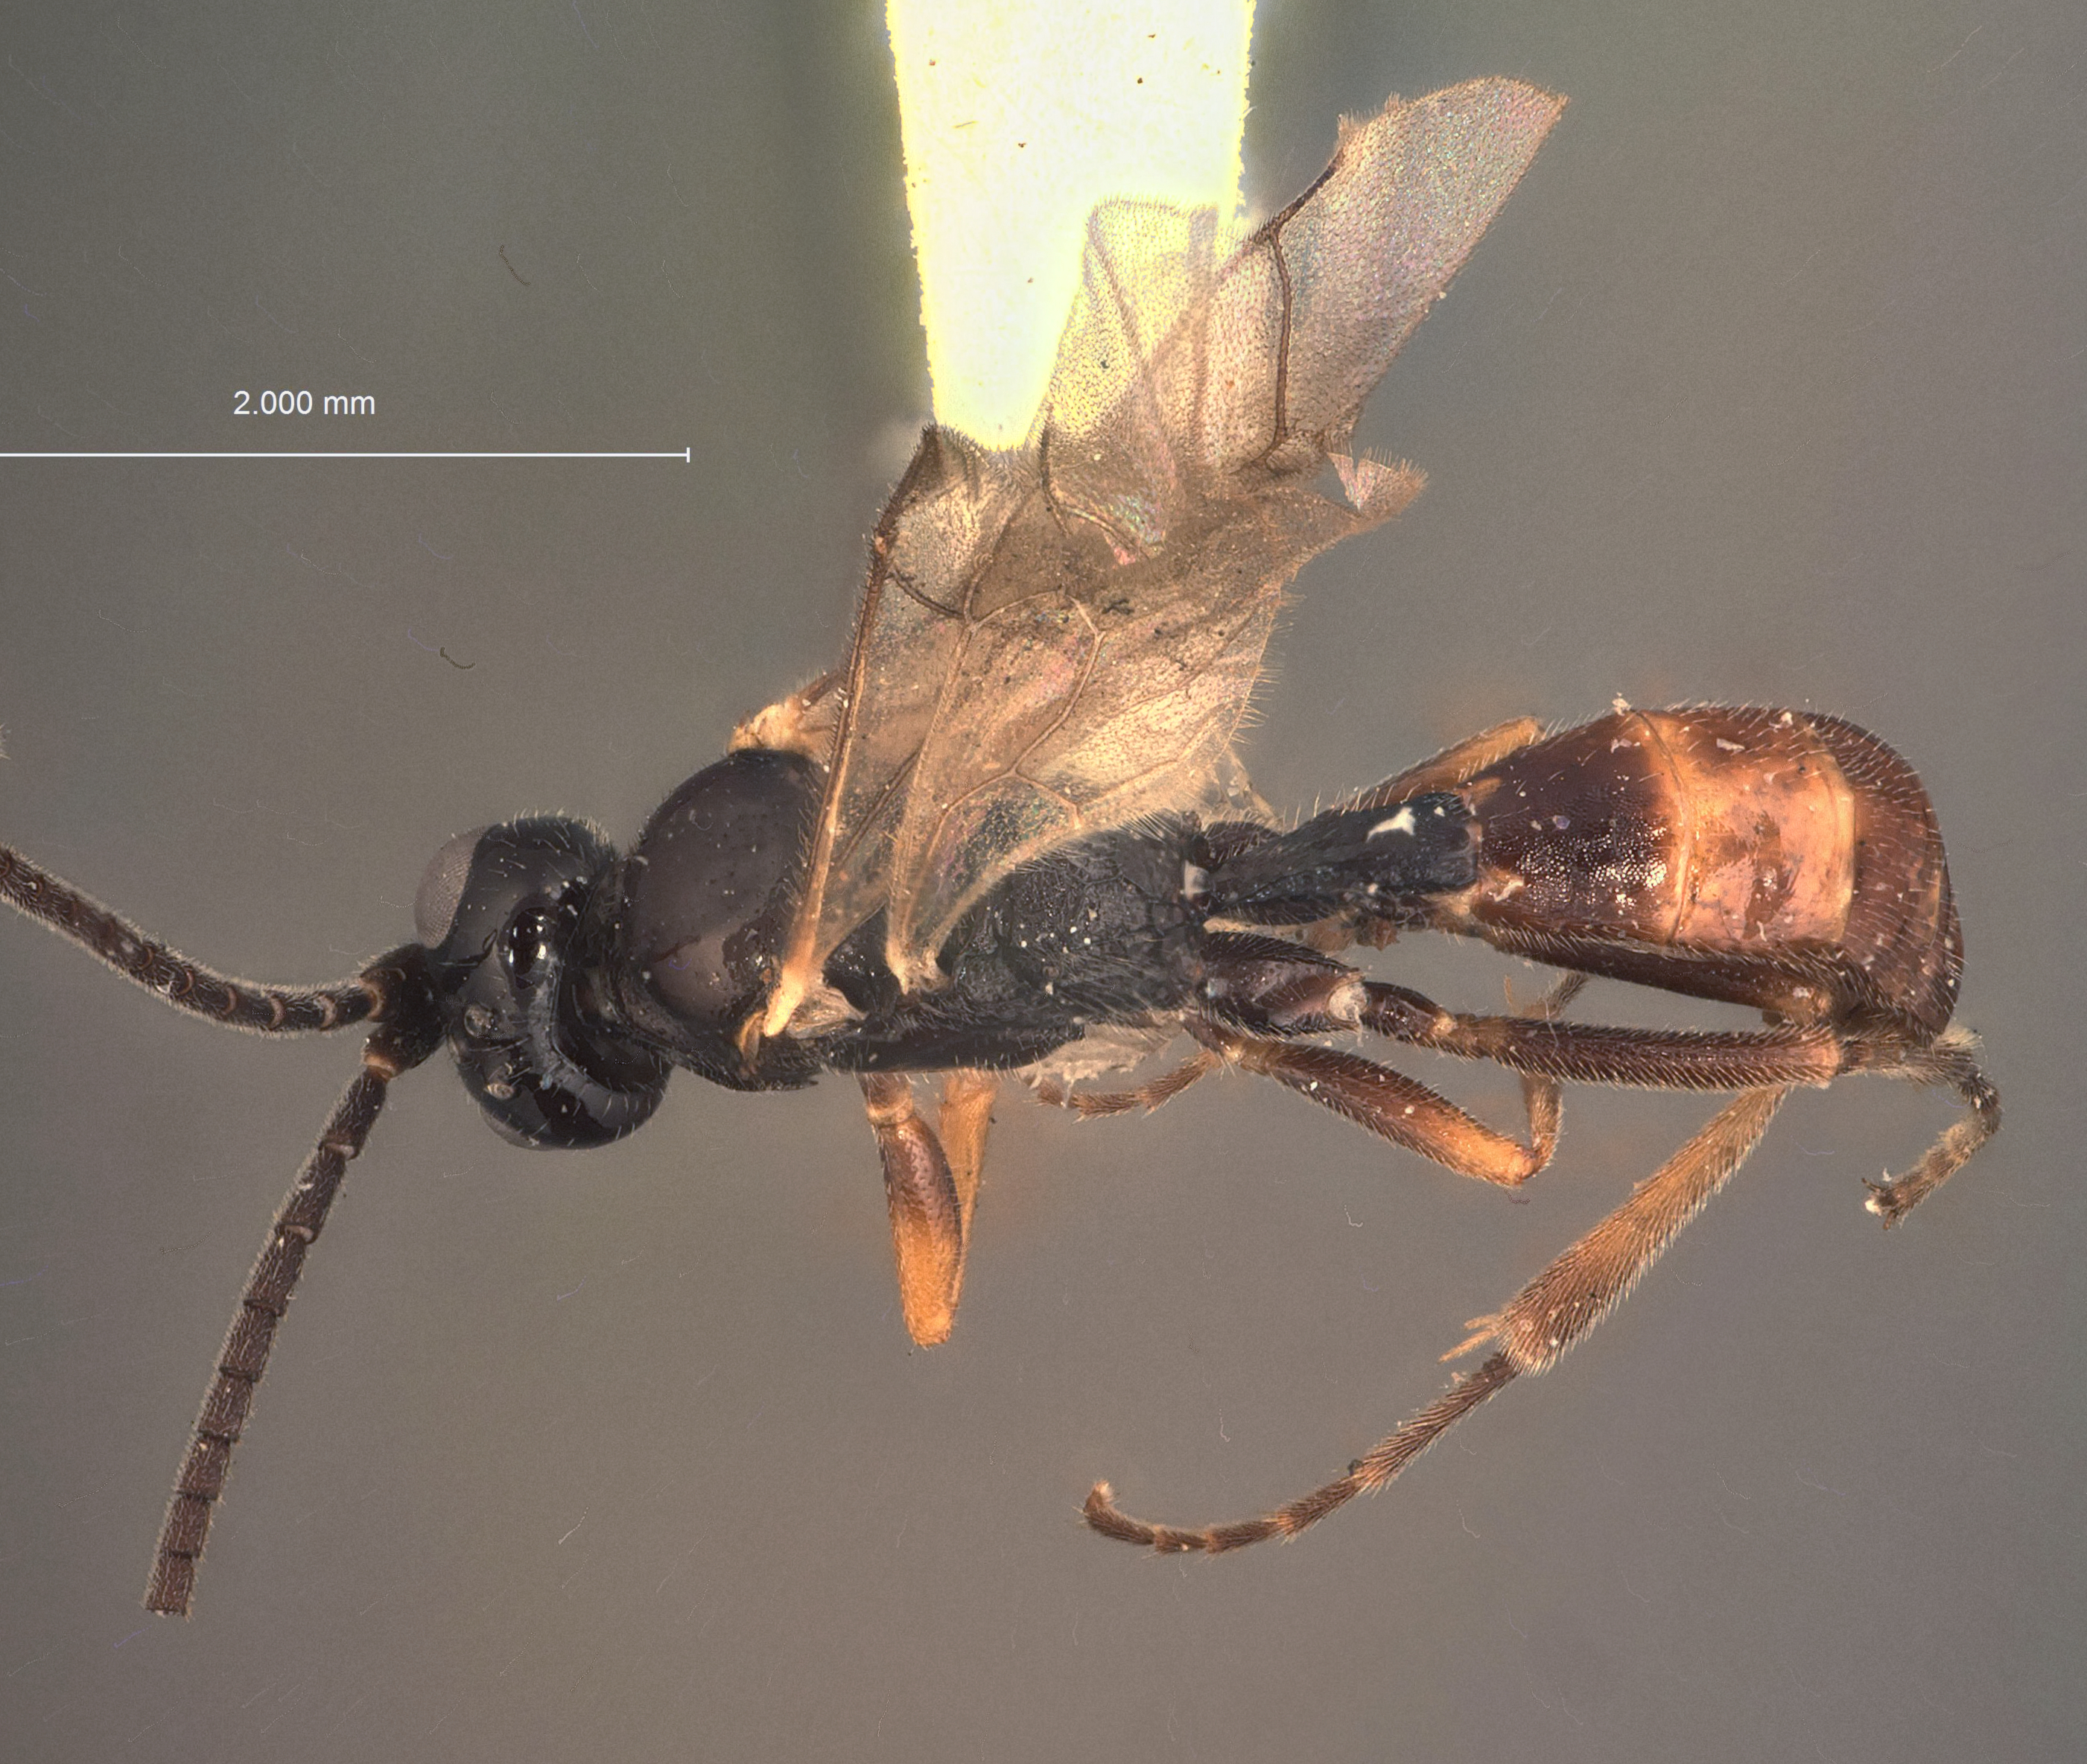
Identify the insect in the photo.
Plesignathus rubrocinctus
